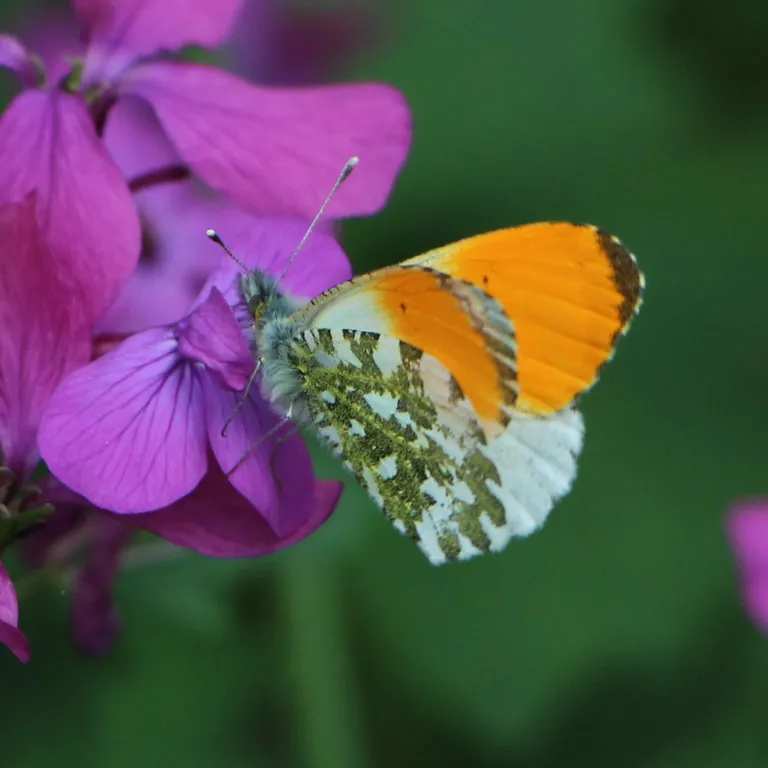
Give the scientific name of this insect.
Anthocharis cardamines
